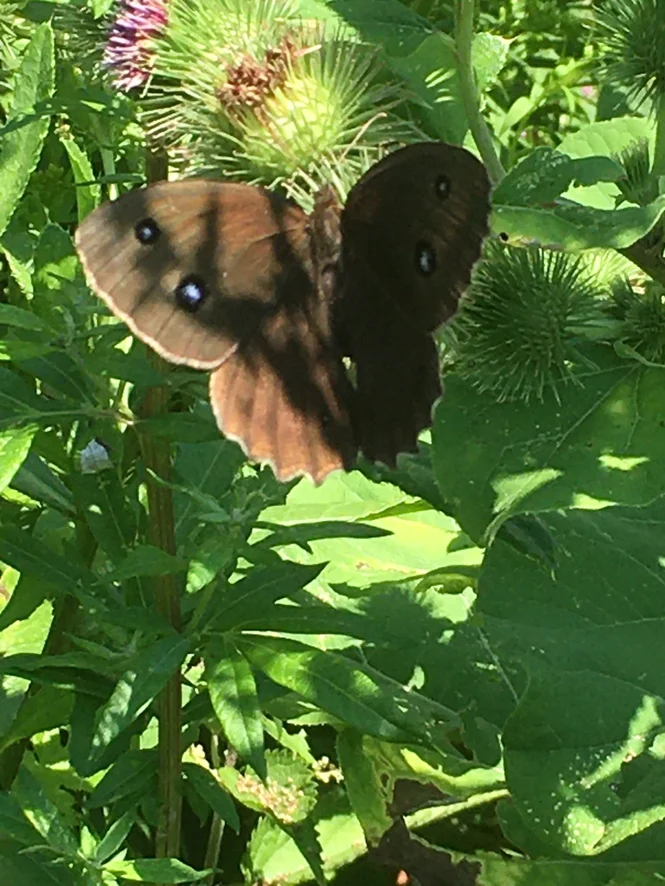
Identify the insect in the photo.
Minois dryas
